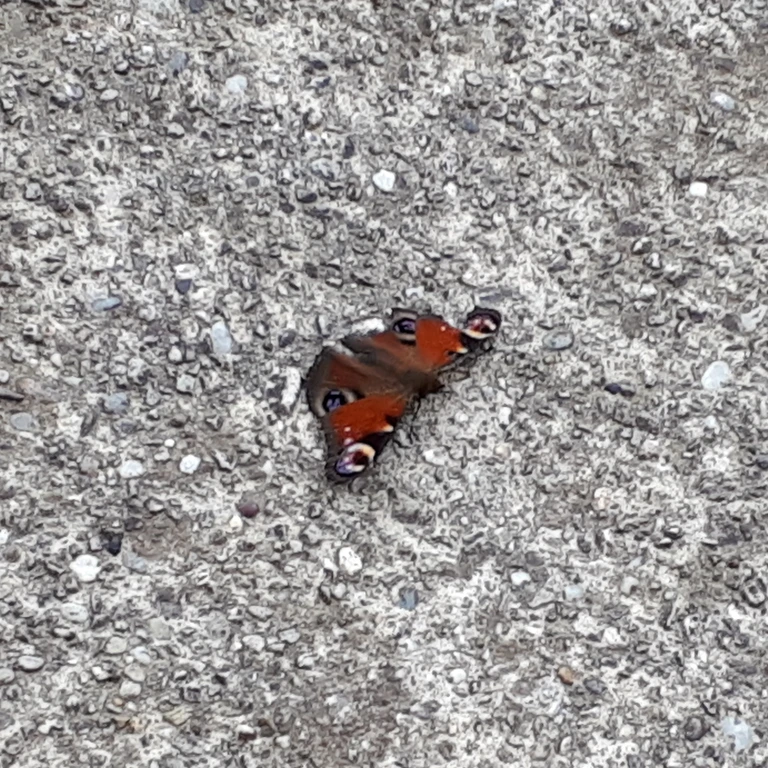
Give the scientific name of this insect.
Aglais io
